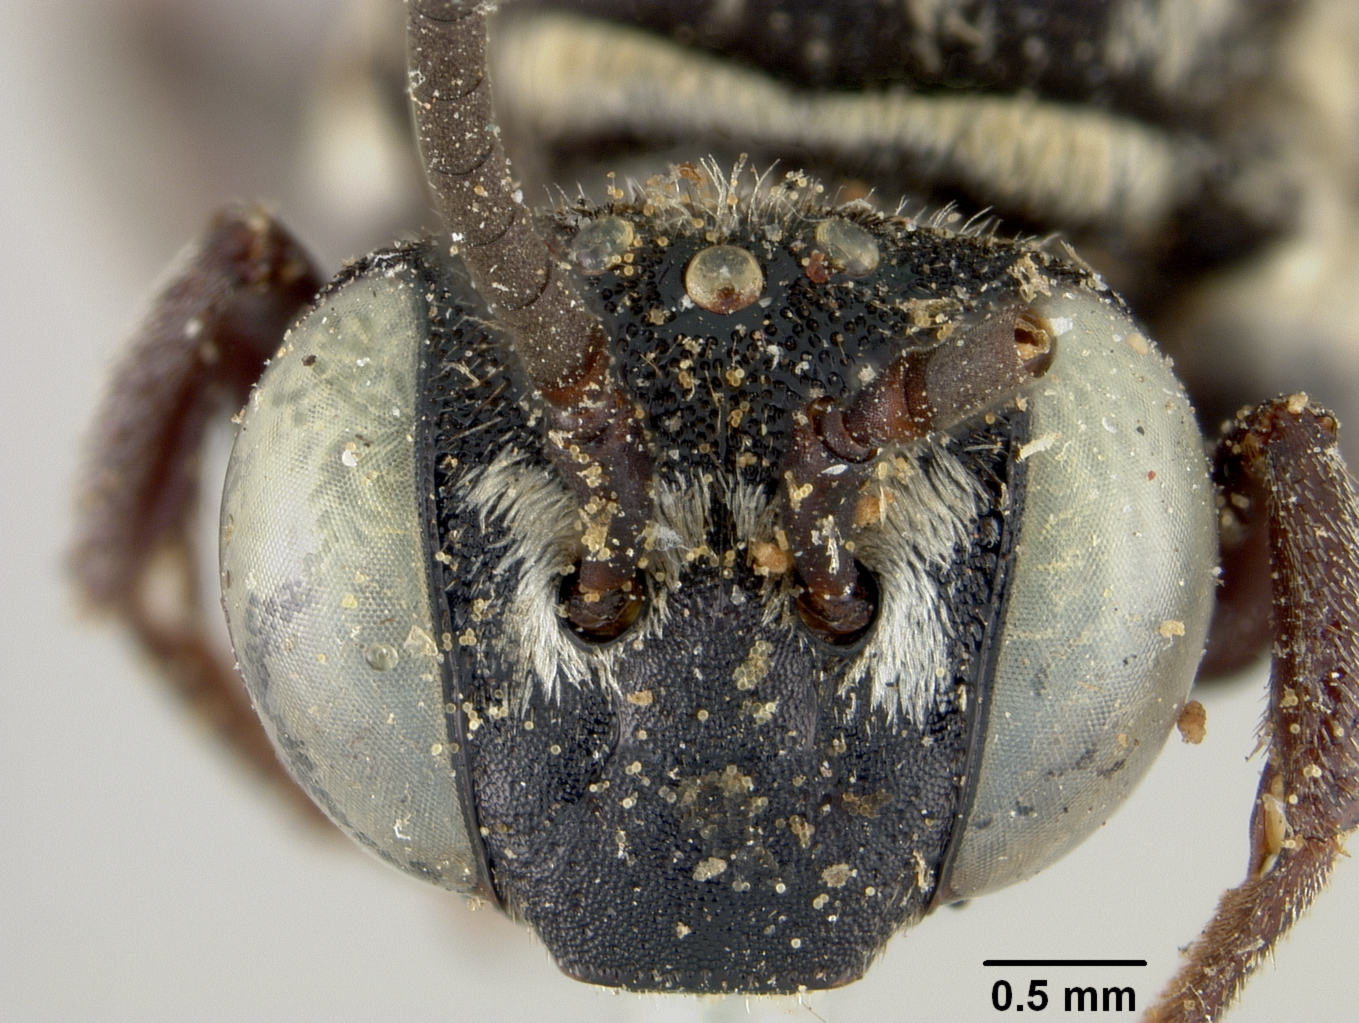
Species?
Triepeolus coquilletti
